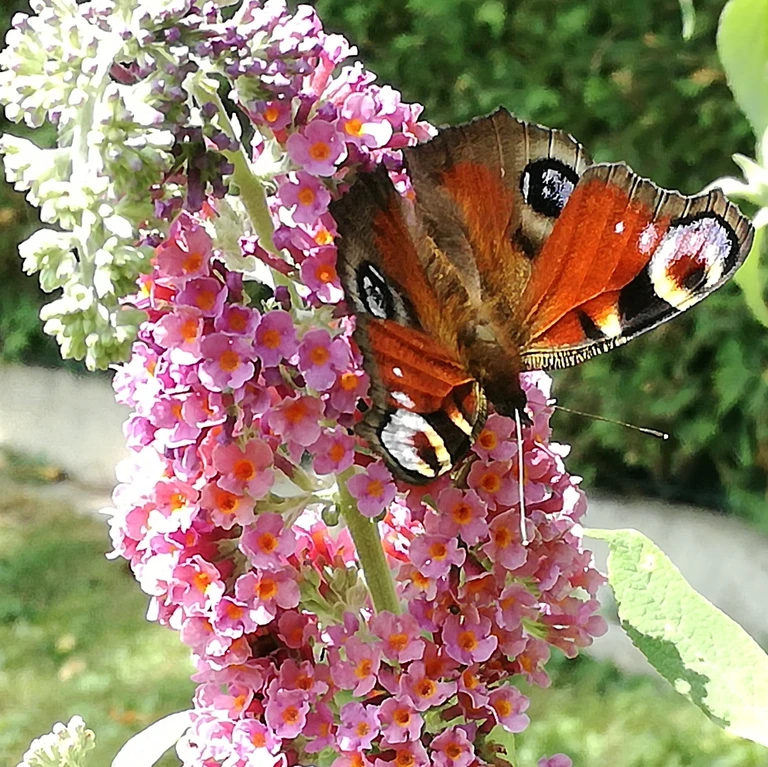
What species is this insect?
Aglais io
